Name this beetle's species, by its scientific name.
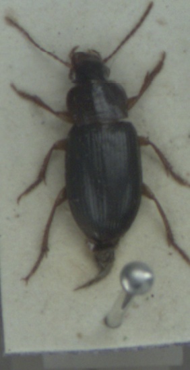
Ophonus rufibarbis
